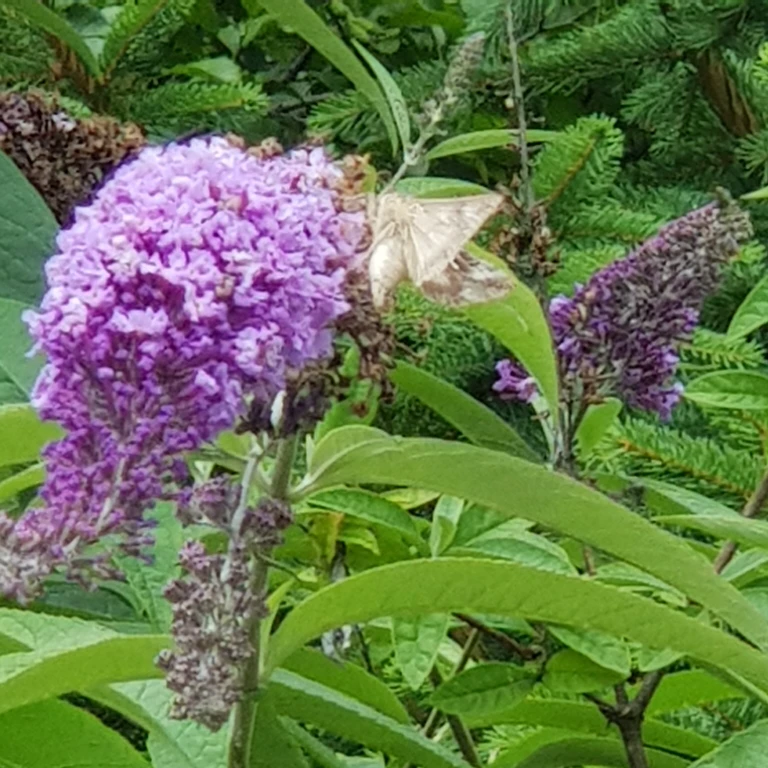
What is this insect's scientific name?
Autographa gamma
